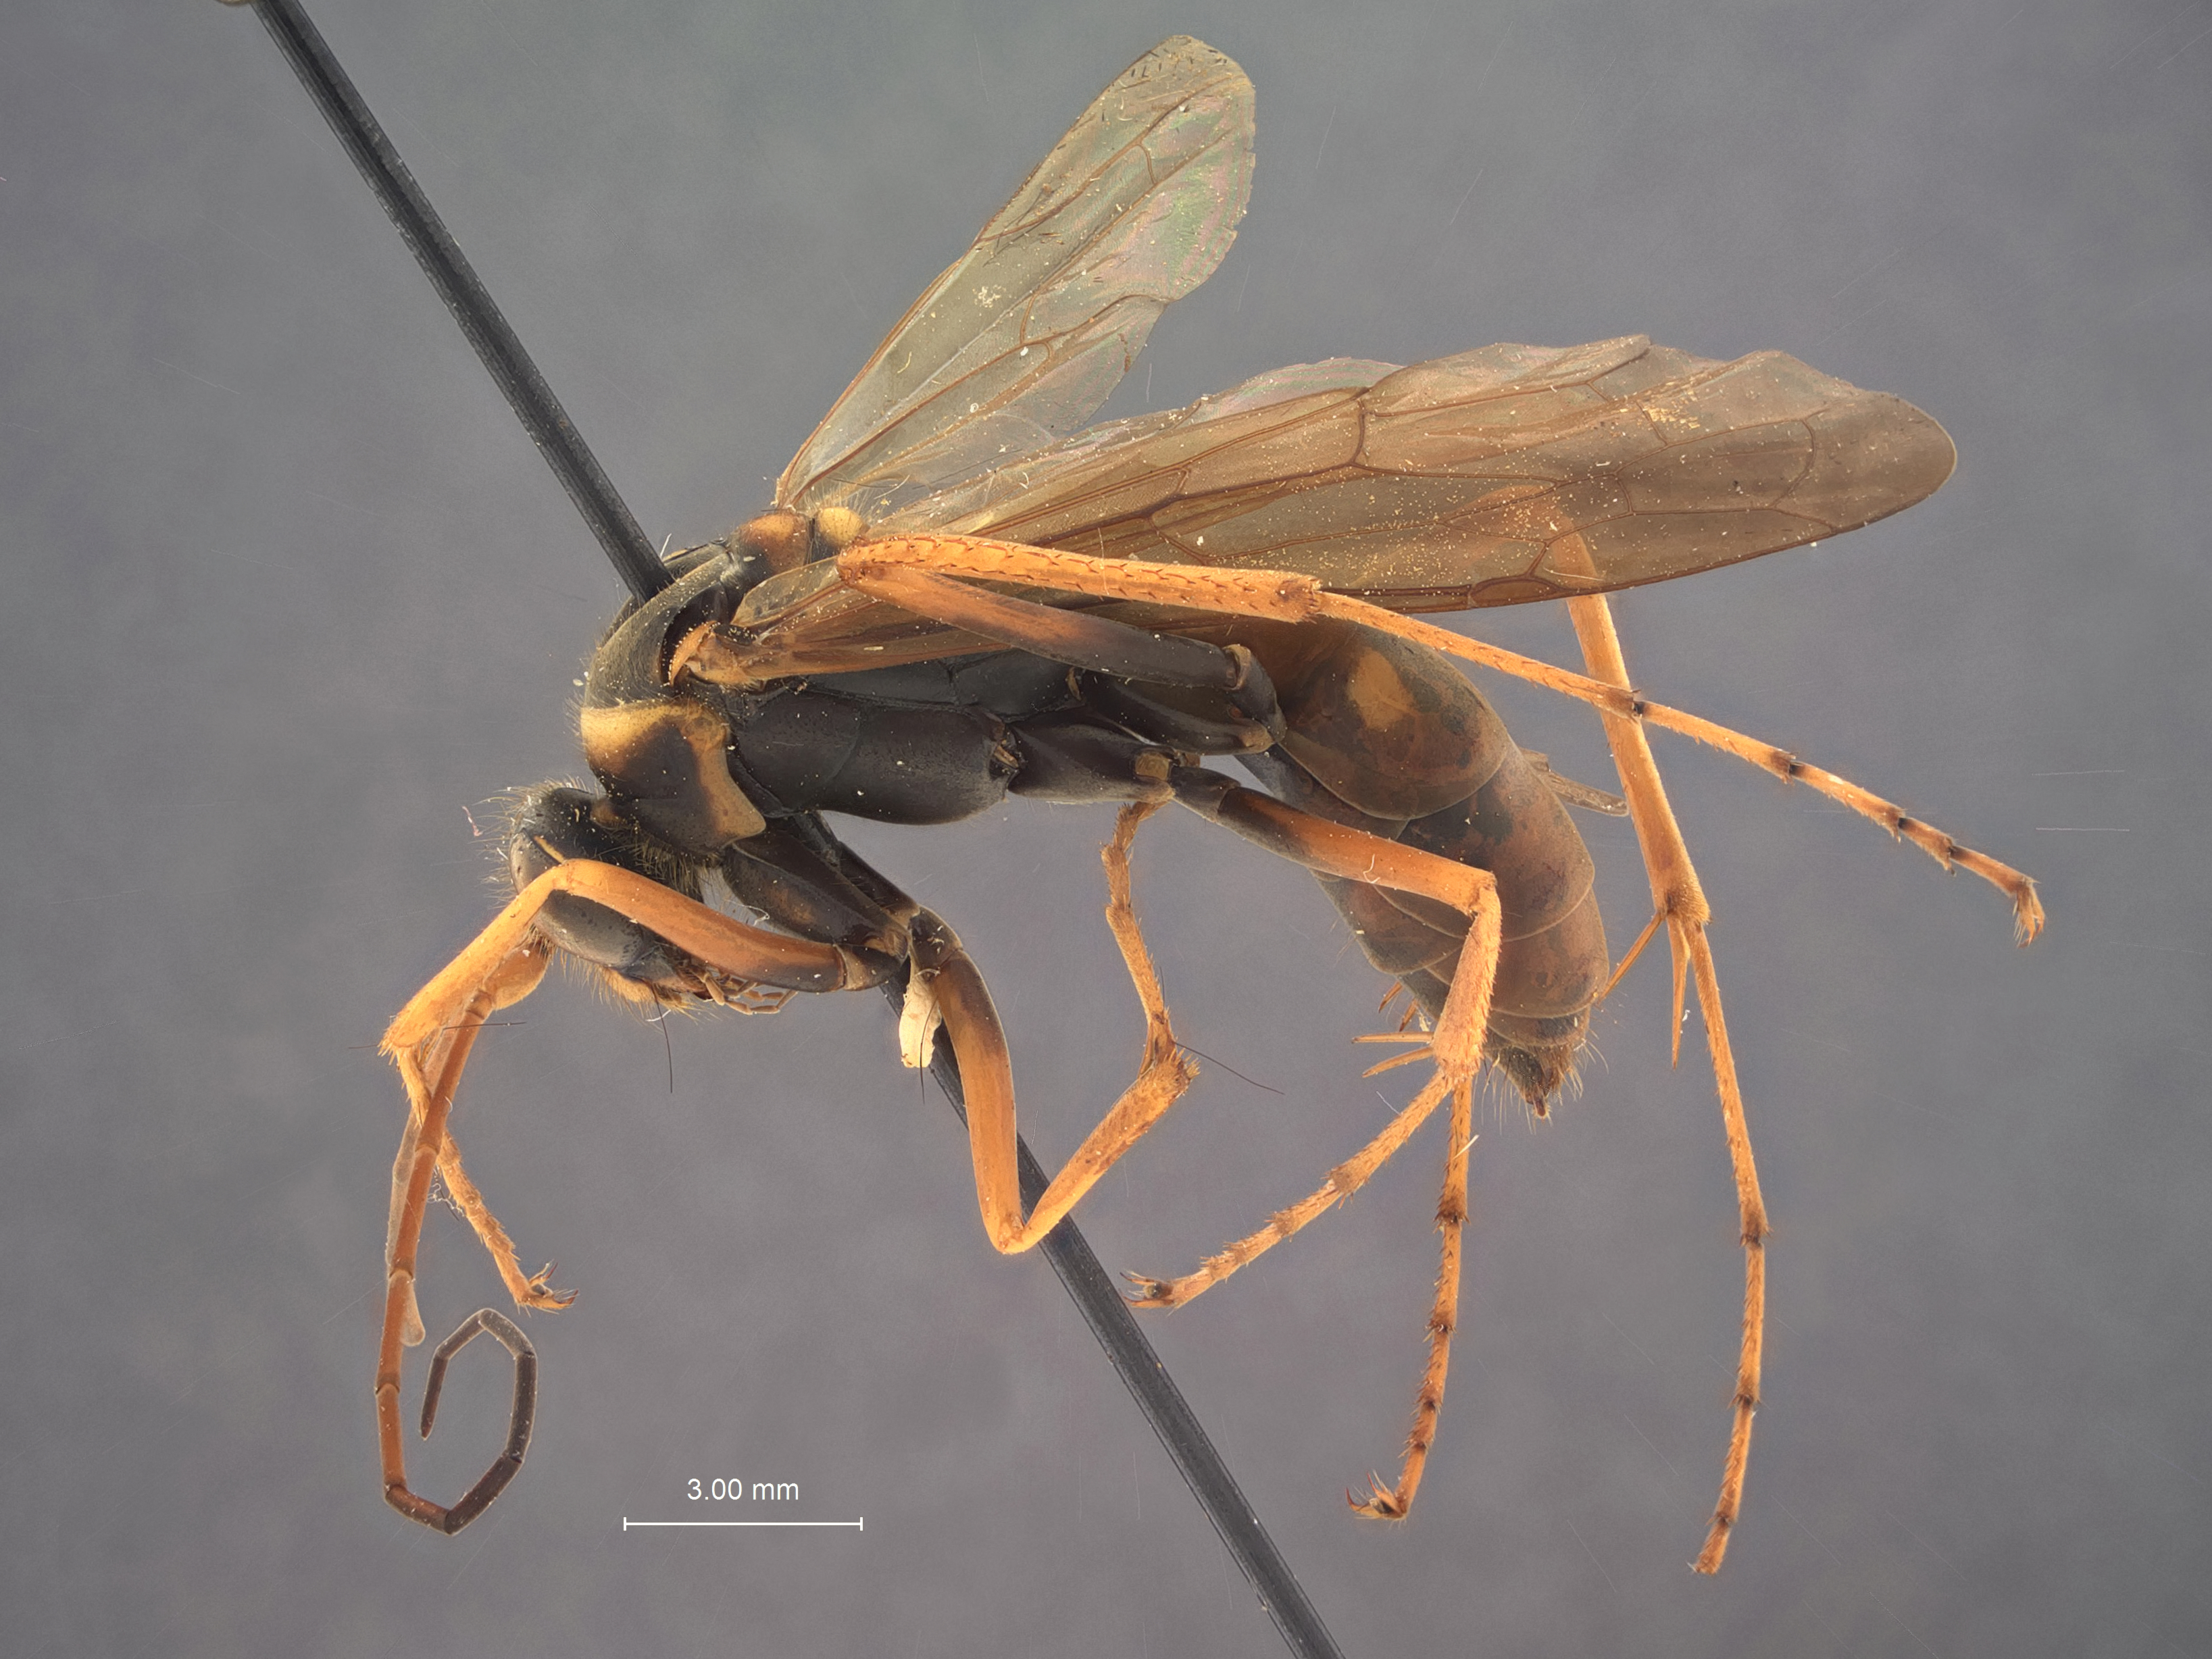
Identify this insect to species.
Priocnessus anomalus
